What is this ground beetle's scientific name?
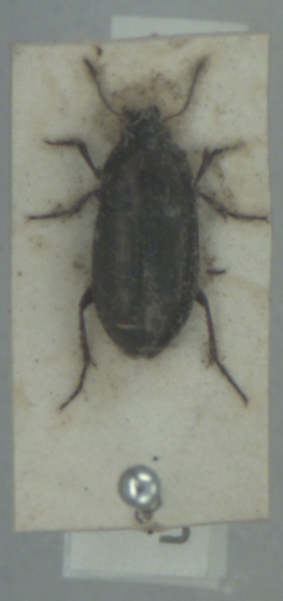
Amara aenea
